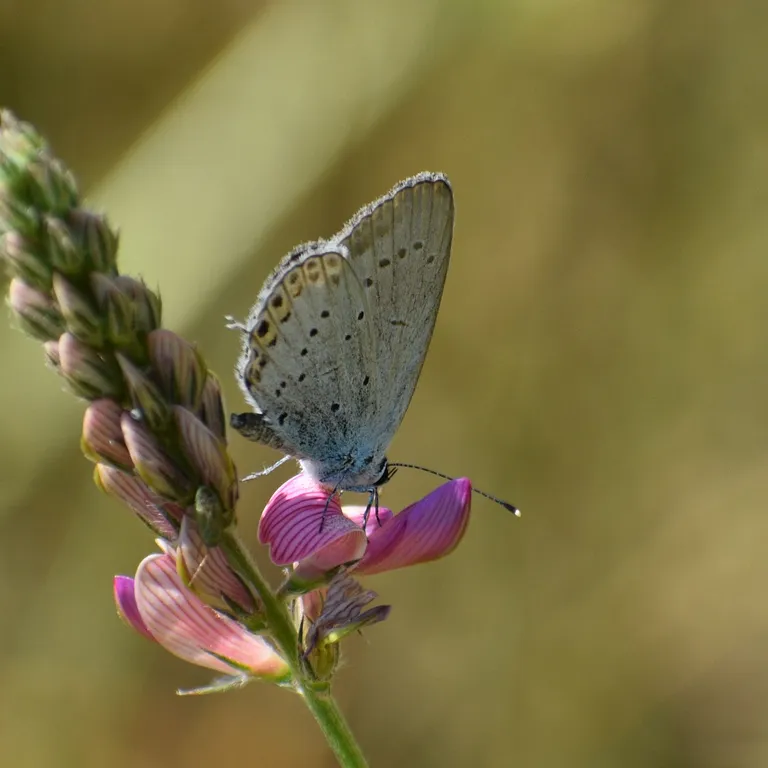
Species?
Cupido argiades (also Elkalyce argiades)
